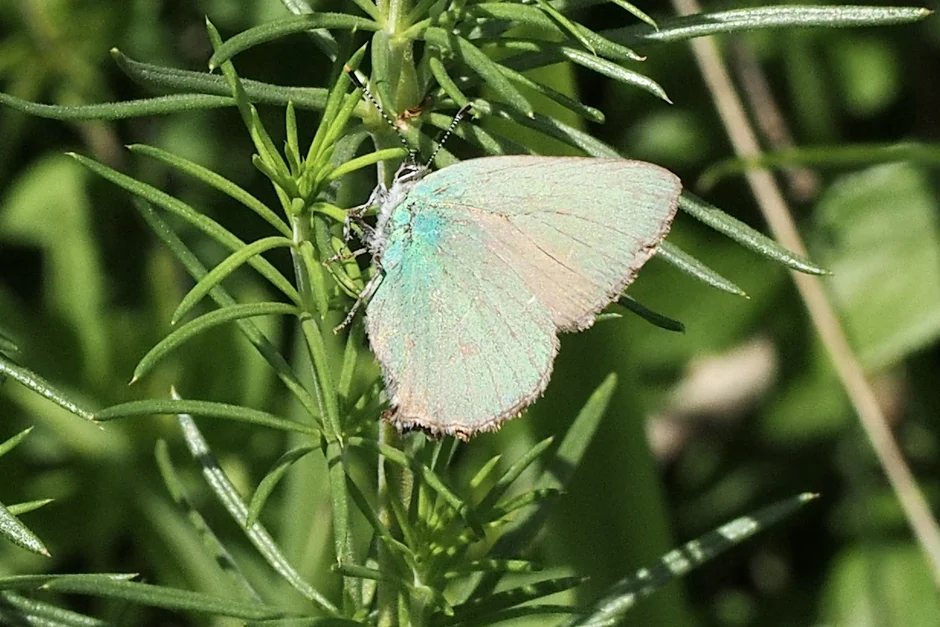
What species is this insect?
Callophrys rubi
